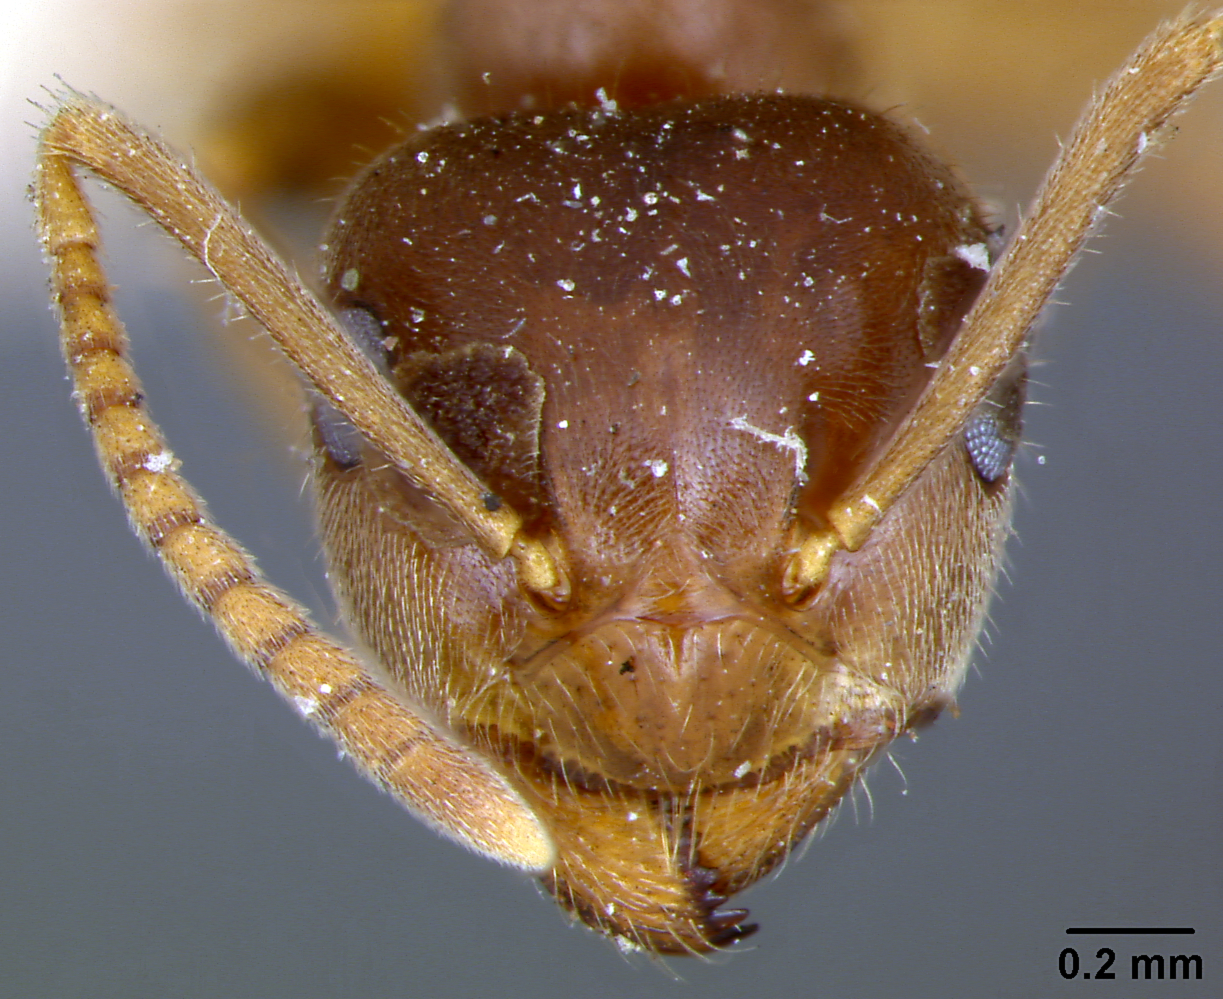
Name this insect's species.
Lasius niger
